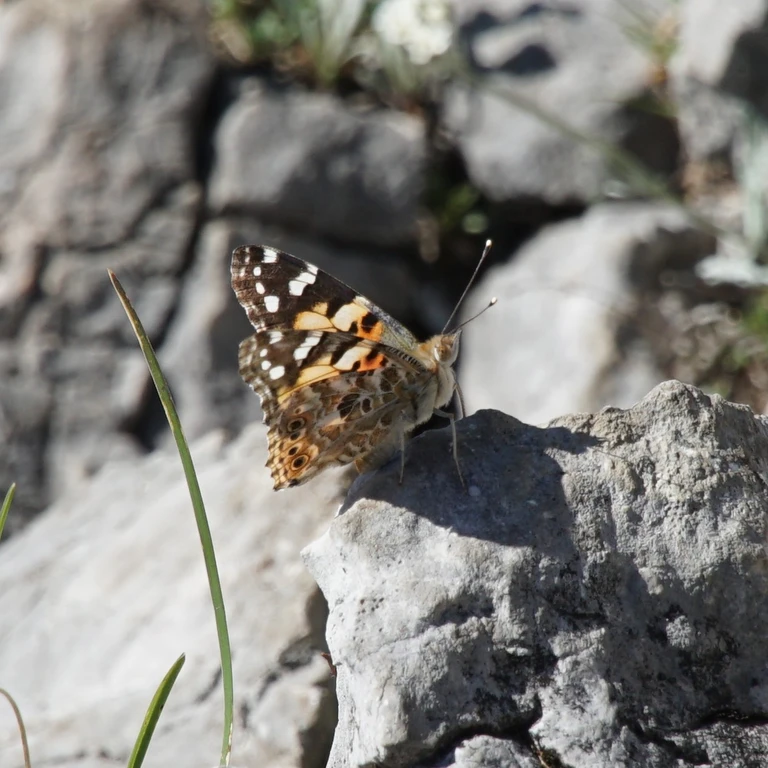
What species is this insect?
Vanessa cardui
